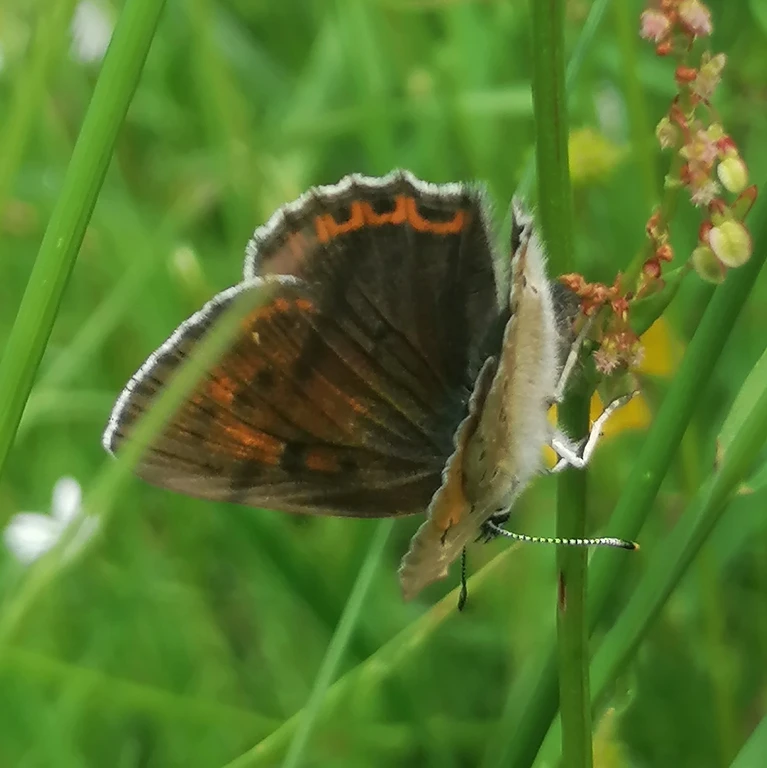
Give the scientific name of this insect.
Lycaena hippothoe (also Palaeochrysophanus hippothoe)
